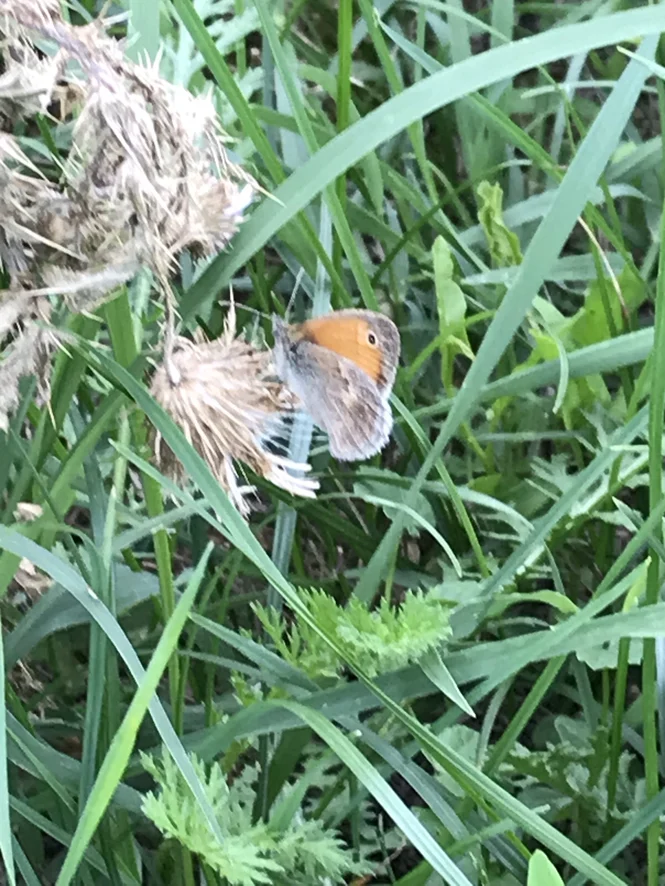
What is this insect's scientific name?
Coenonympha pamphilus
